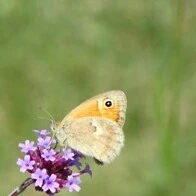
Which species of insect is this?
Coenonympha pamphilus
